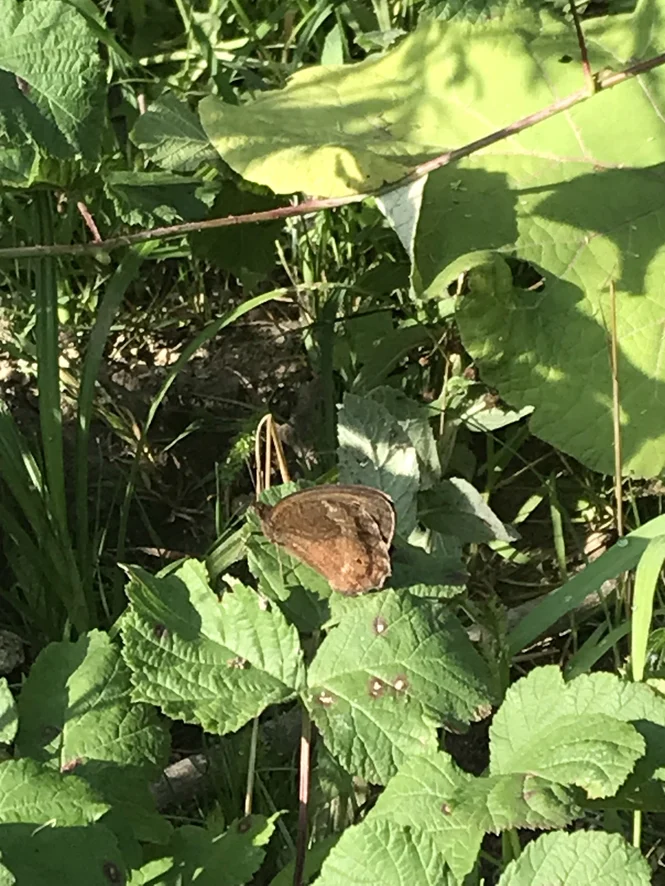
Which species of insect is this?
Minois dryas
